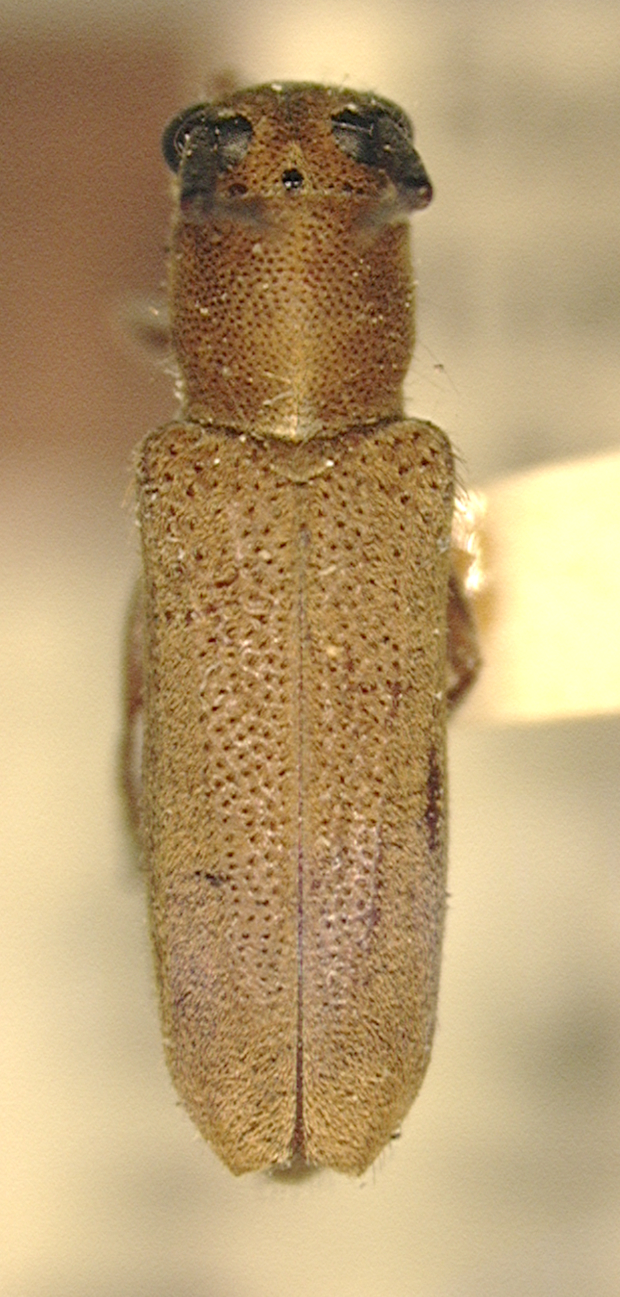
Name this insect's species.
Daphisia simplex
